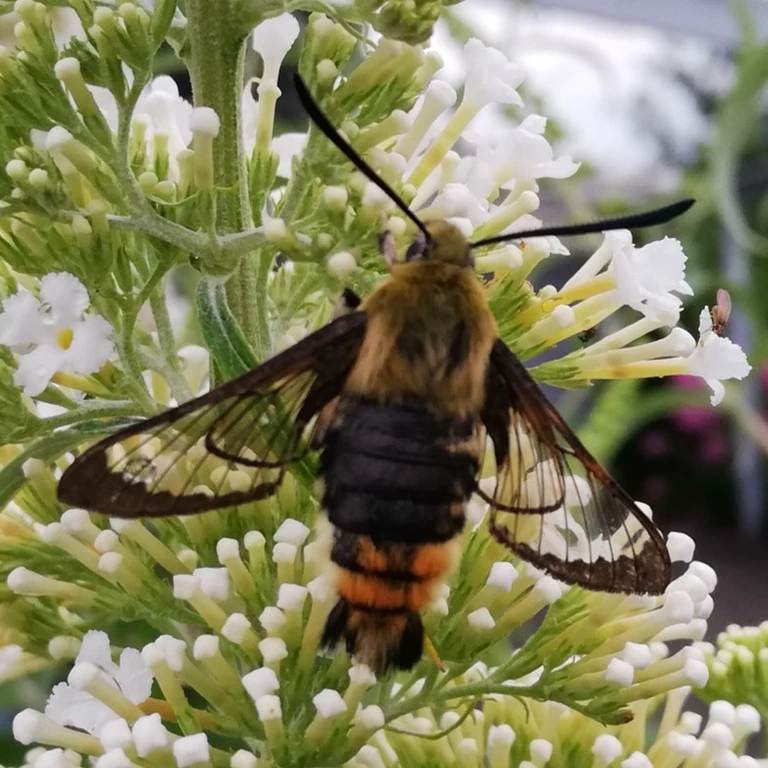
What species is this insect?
Hemaris fuciformis
